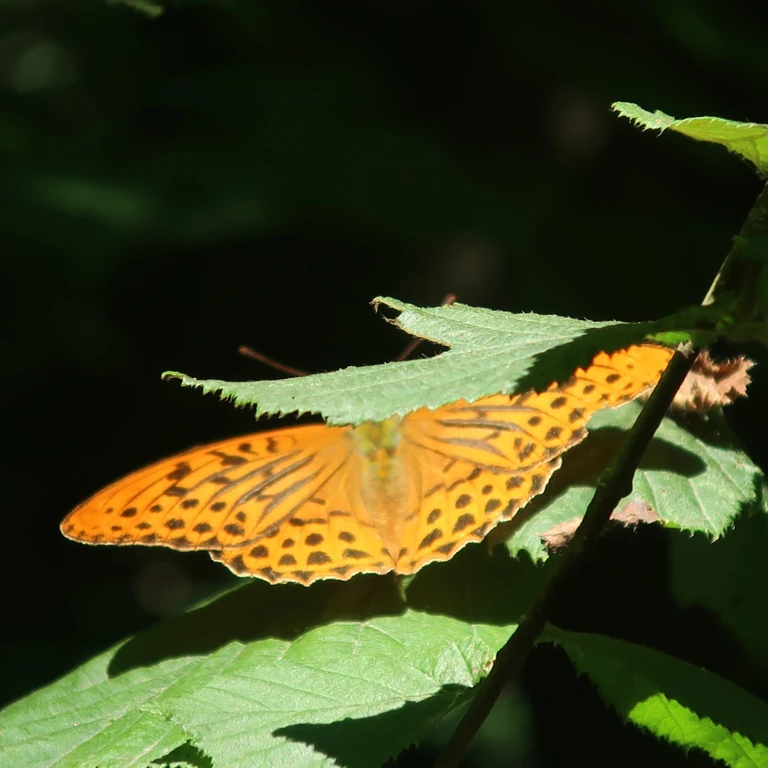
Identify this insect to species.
Argynnis paphia
